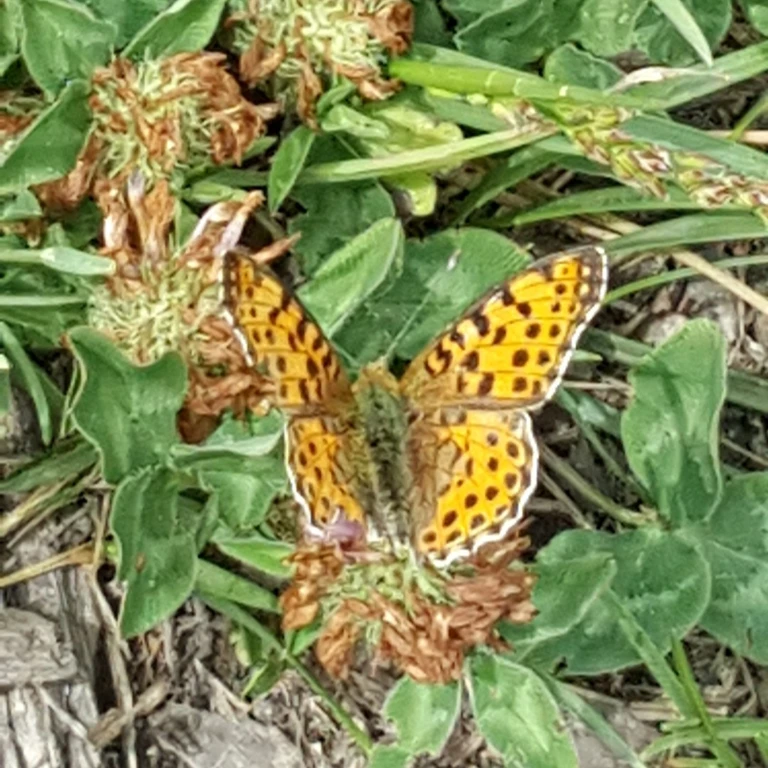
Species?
Issoria lathonia
